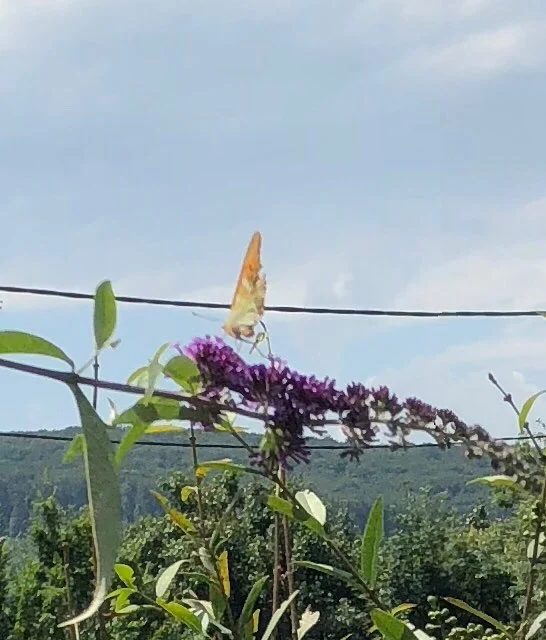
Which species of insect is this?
Argynnis paphia
